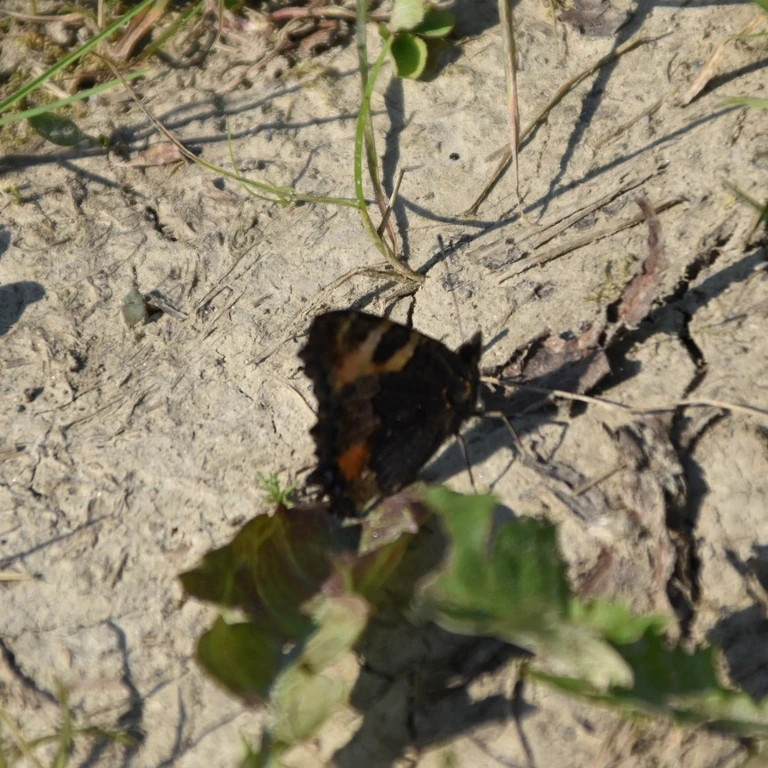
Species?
Aglais urticae
